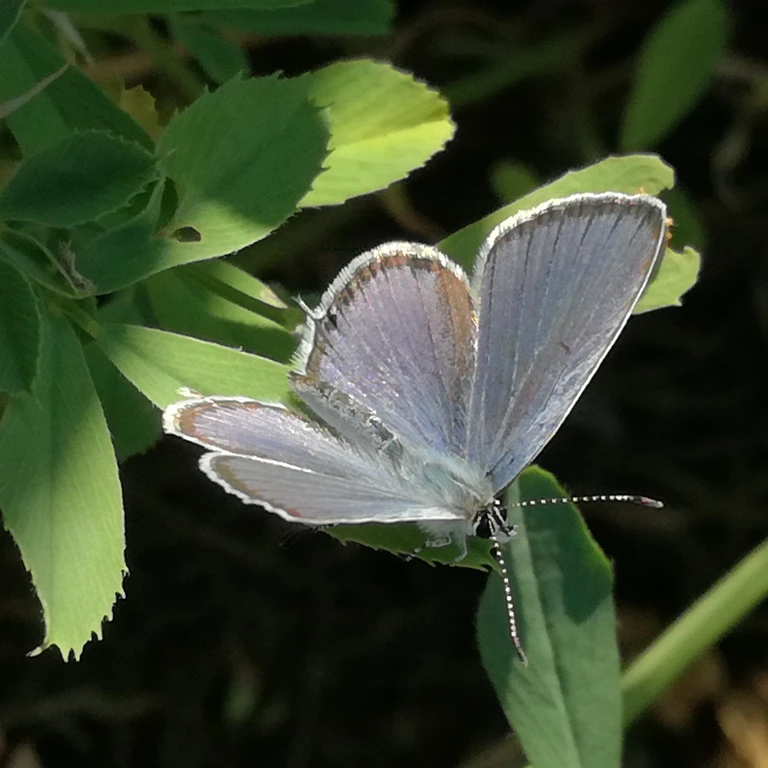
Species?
Cupido argiades (also Elkalyce argiades)
